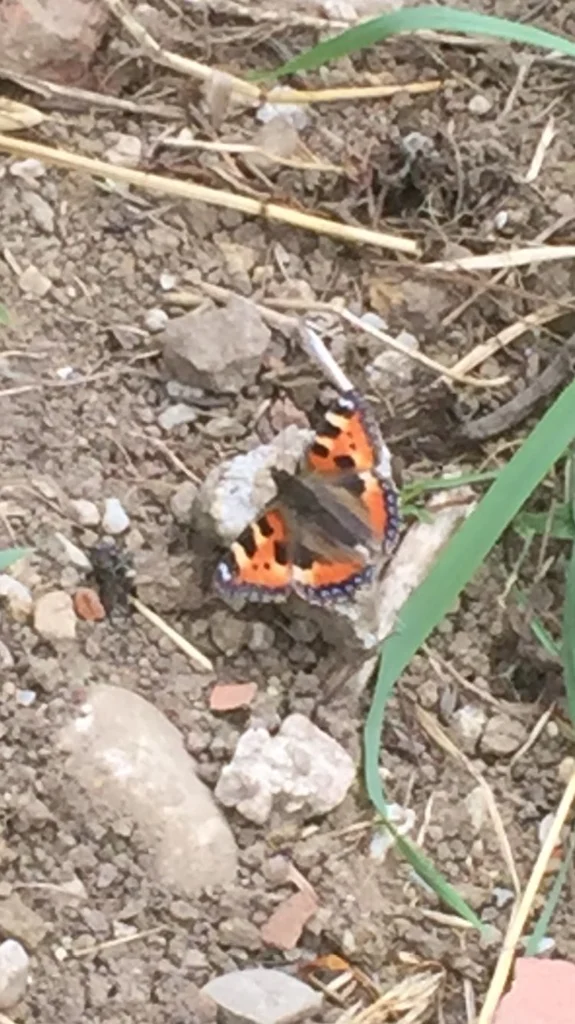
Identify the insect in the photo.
Aglais urticae
